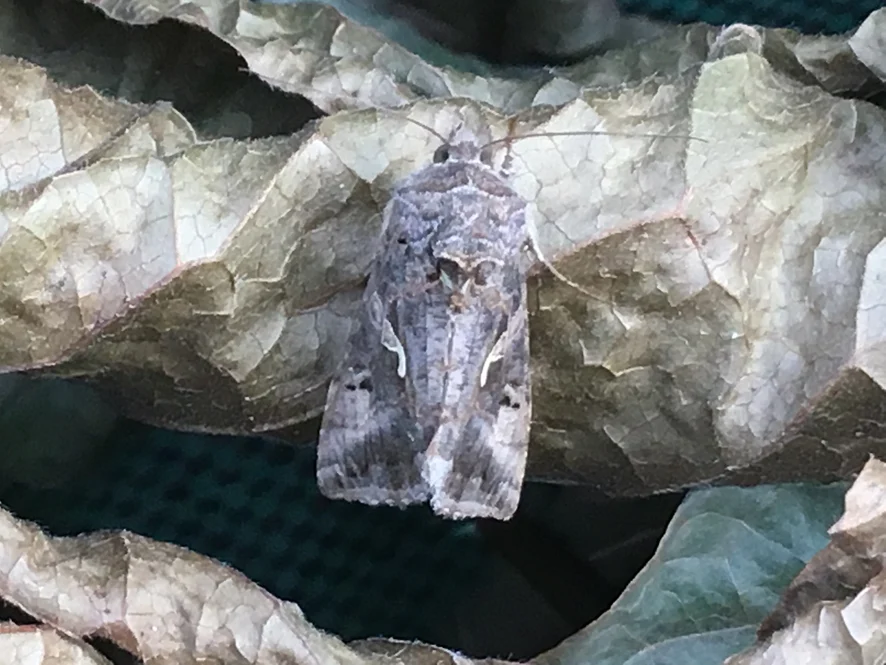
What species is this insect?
Autographa gamma
